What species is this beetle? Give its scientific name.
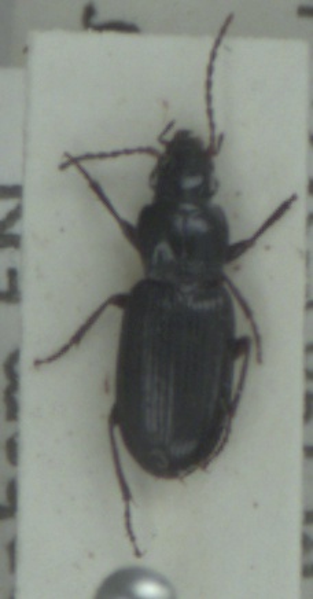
Pedius longicollis
